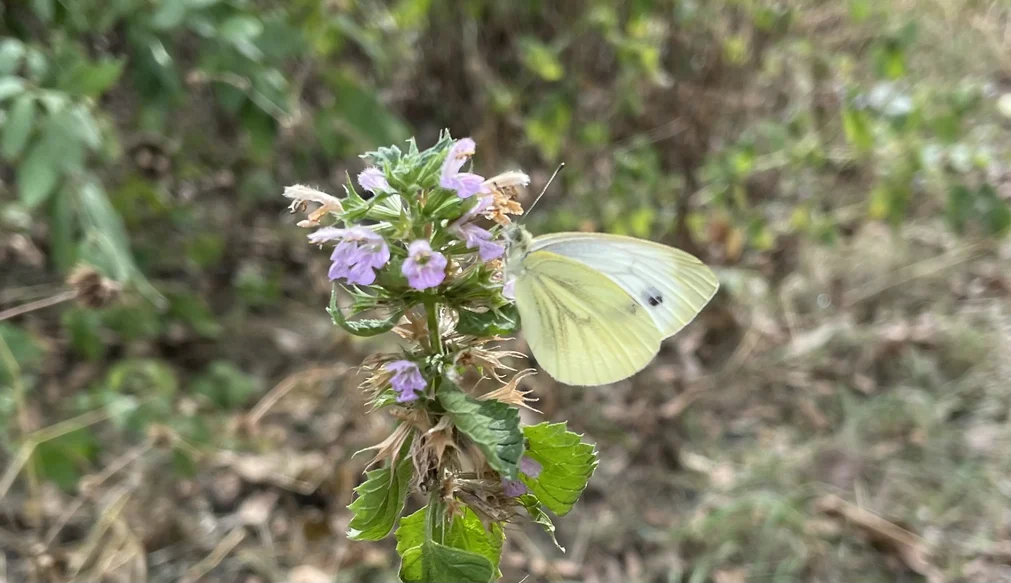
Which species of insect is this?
Pieris napi
